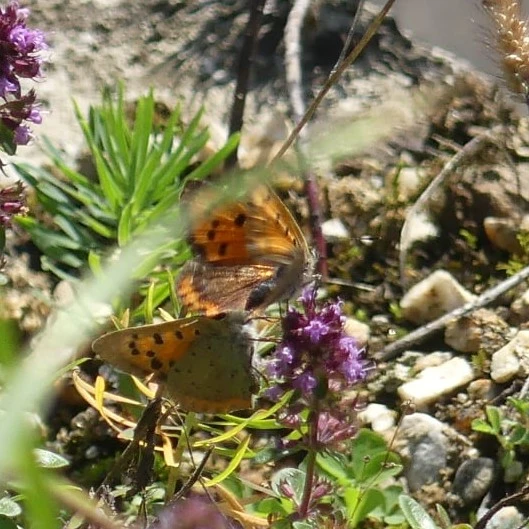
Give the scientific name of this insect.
Lycaena phlaeas
